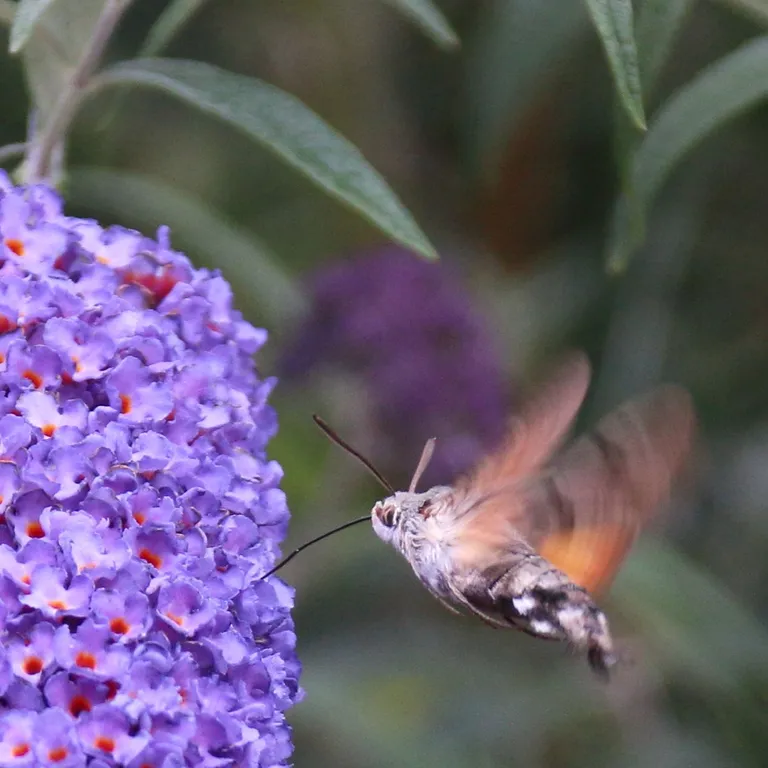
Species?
Macroglossum stellatarum
